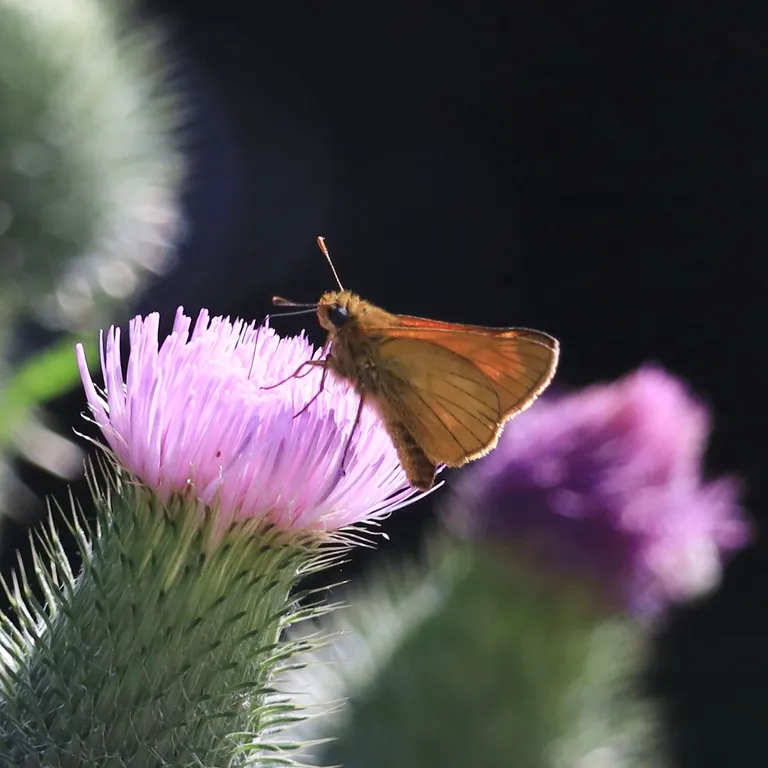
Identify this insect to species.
Ochlodes sylvanus (also Ochlodes venata)
